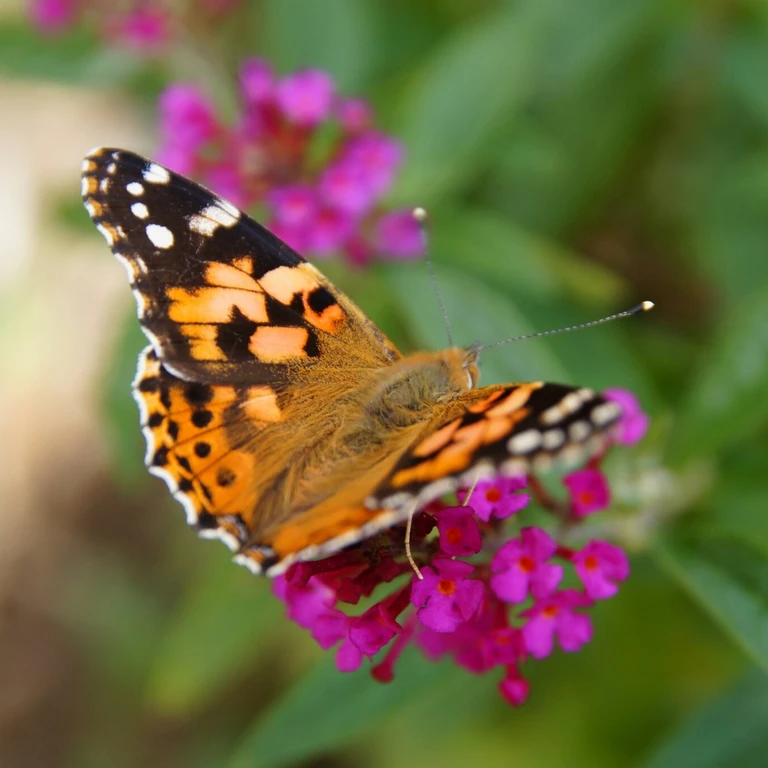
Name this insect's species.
Vanessa cardui
